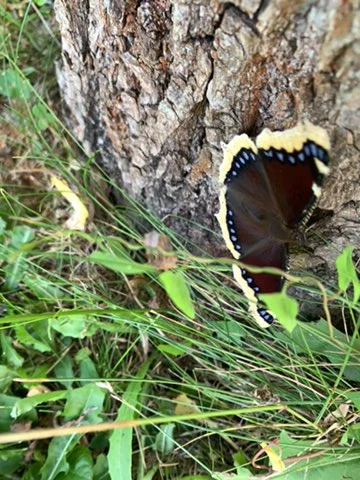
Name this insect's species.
Nymphalis antiopa
